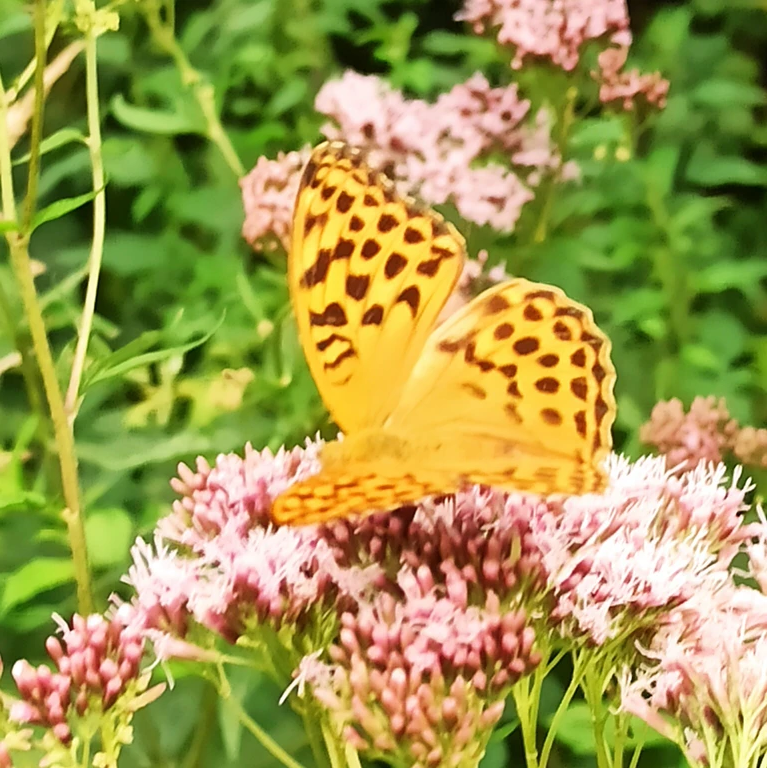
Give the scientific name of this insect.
Argynnis paphia
